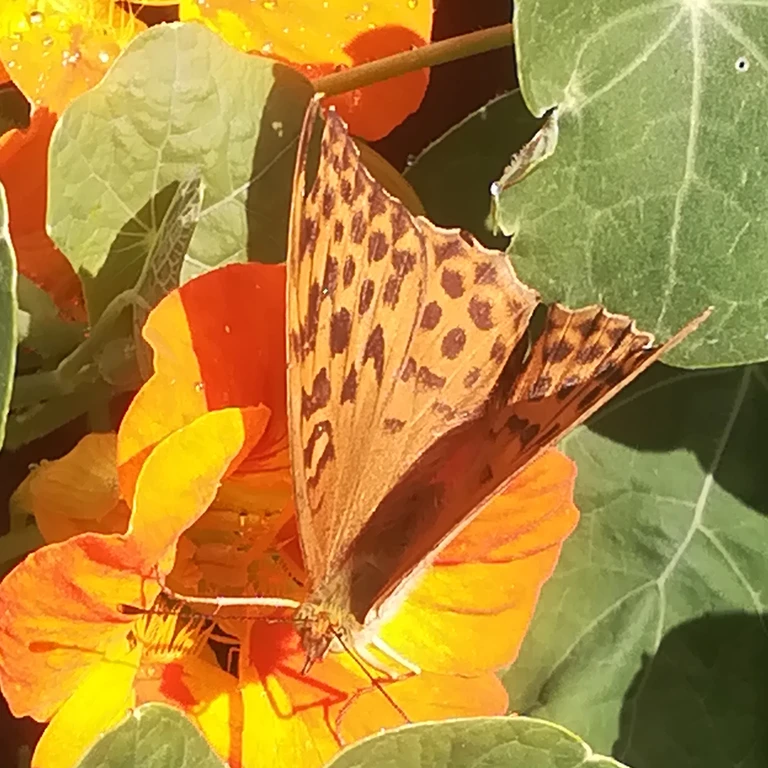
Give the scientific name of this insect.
Argynnis paphia
